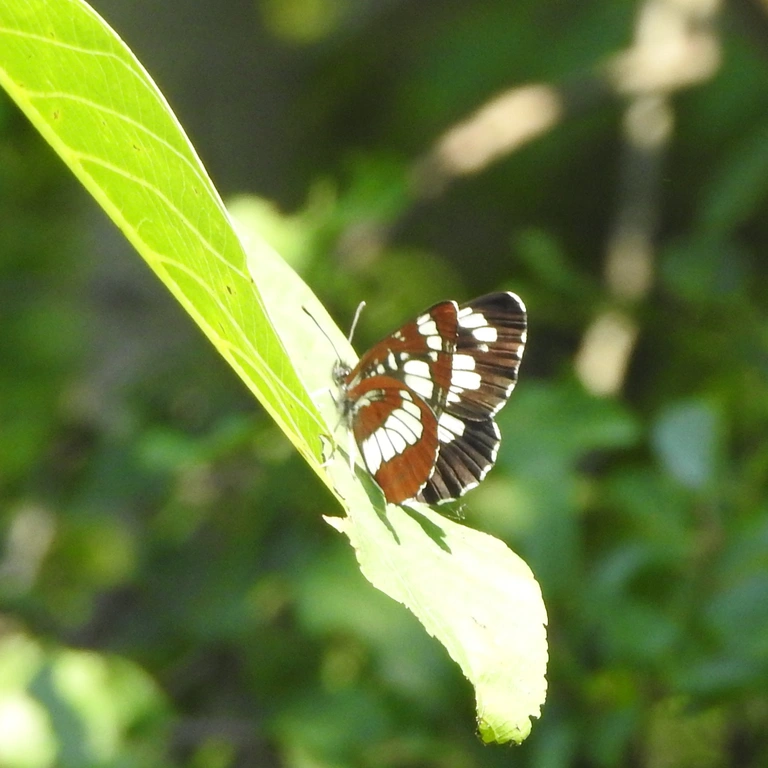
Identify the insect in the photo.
Neptis rivularis
